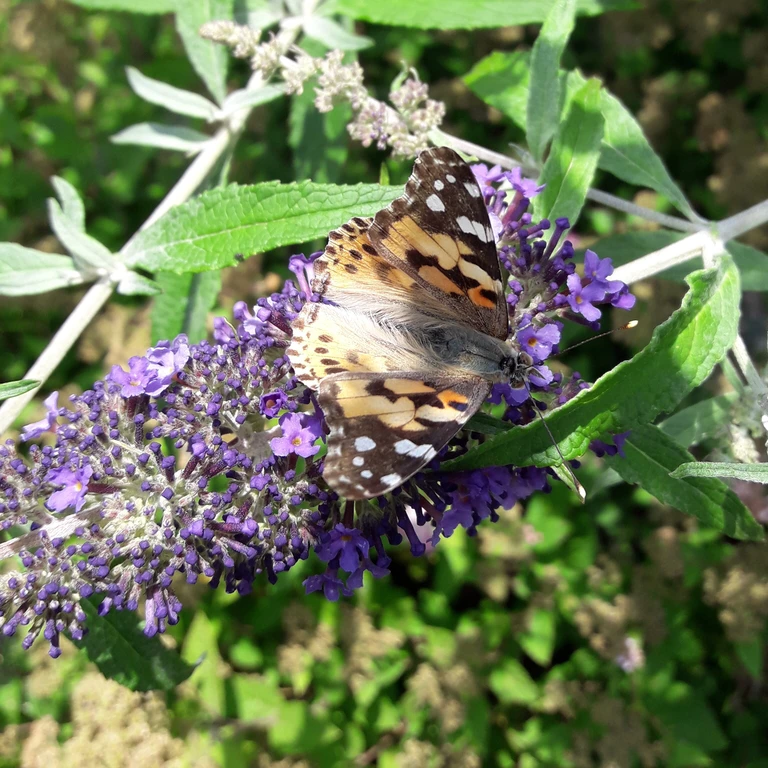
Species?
Vanessa cardui
